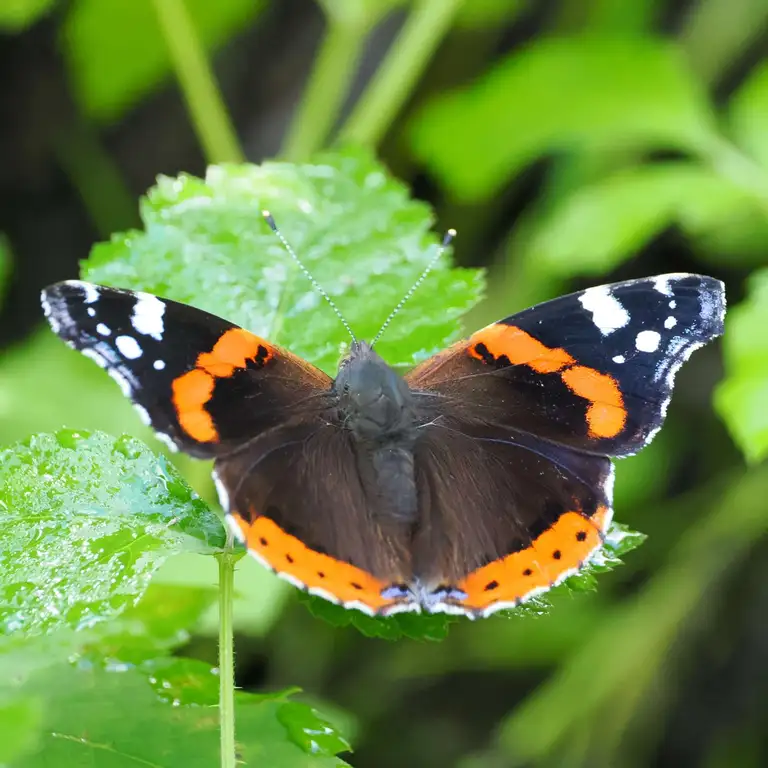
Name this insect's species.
Vanessa atalanta
